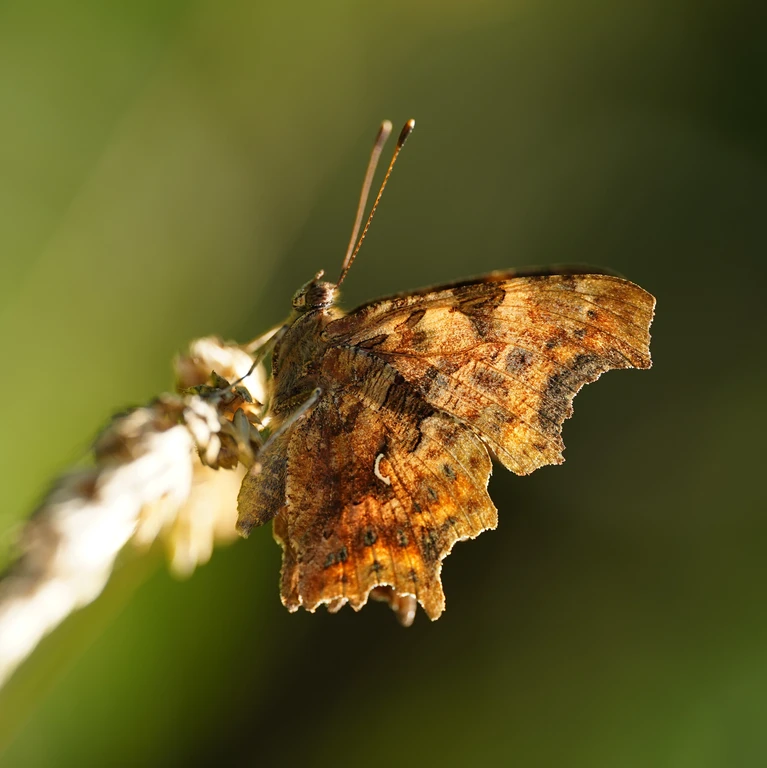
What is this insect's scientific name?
Polygonia c-album
